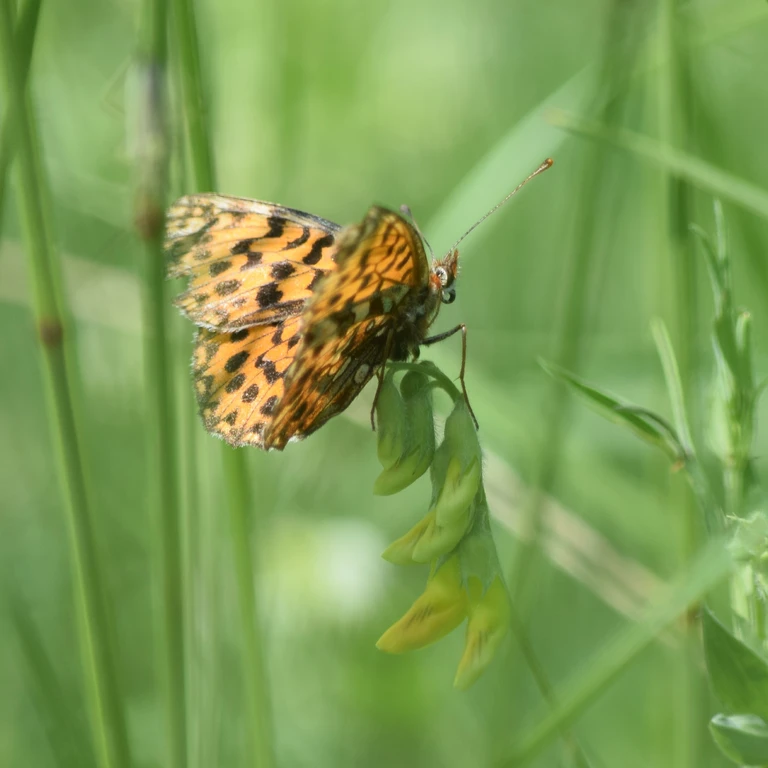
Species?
Boloria dia
